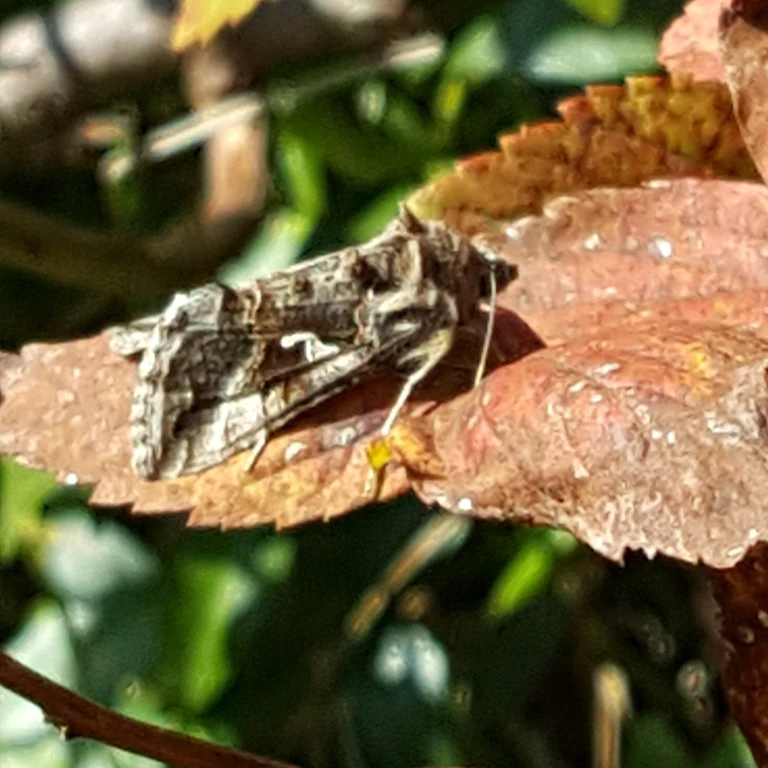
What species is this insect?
Autographa gamma
